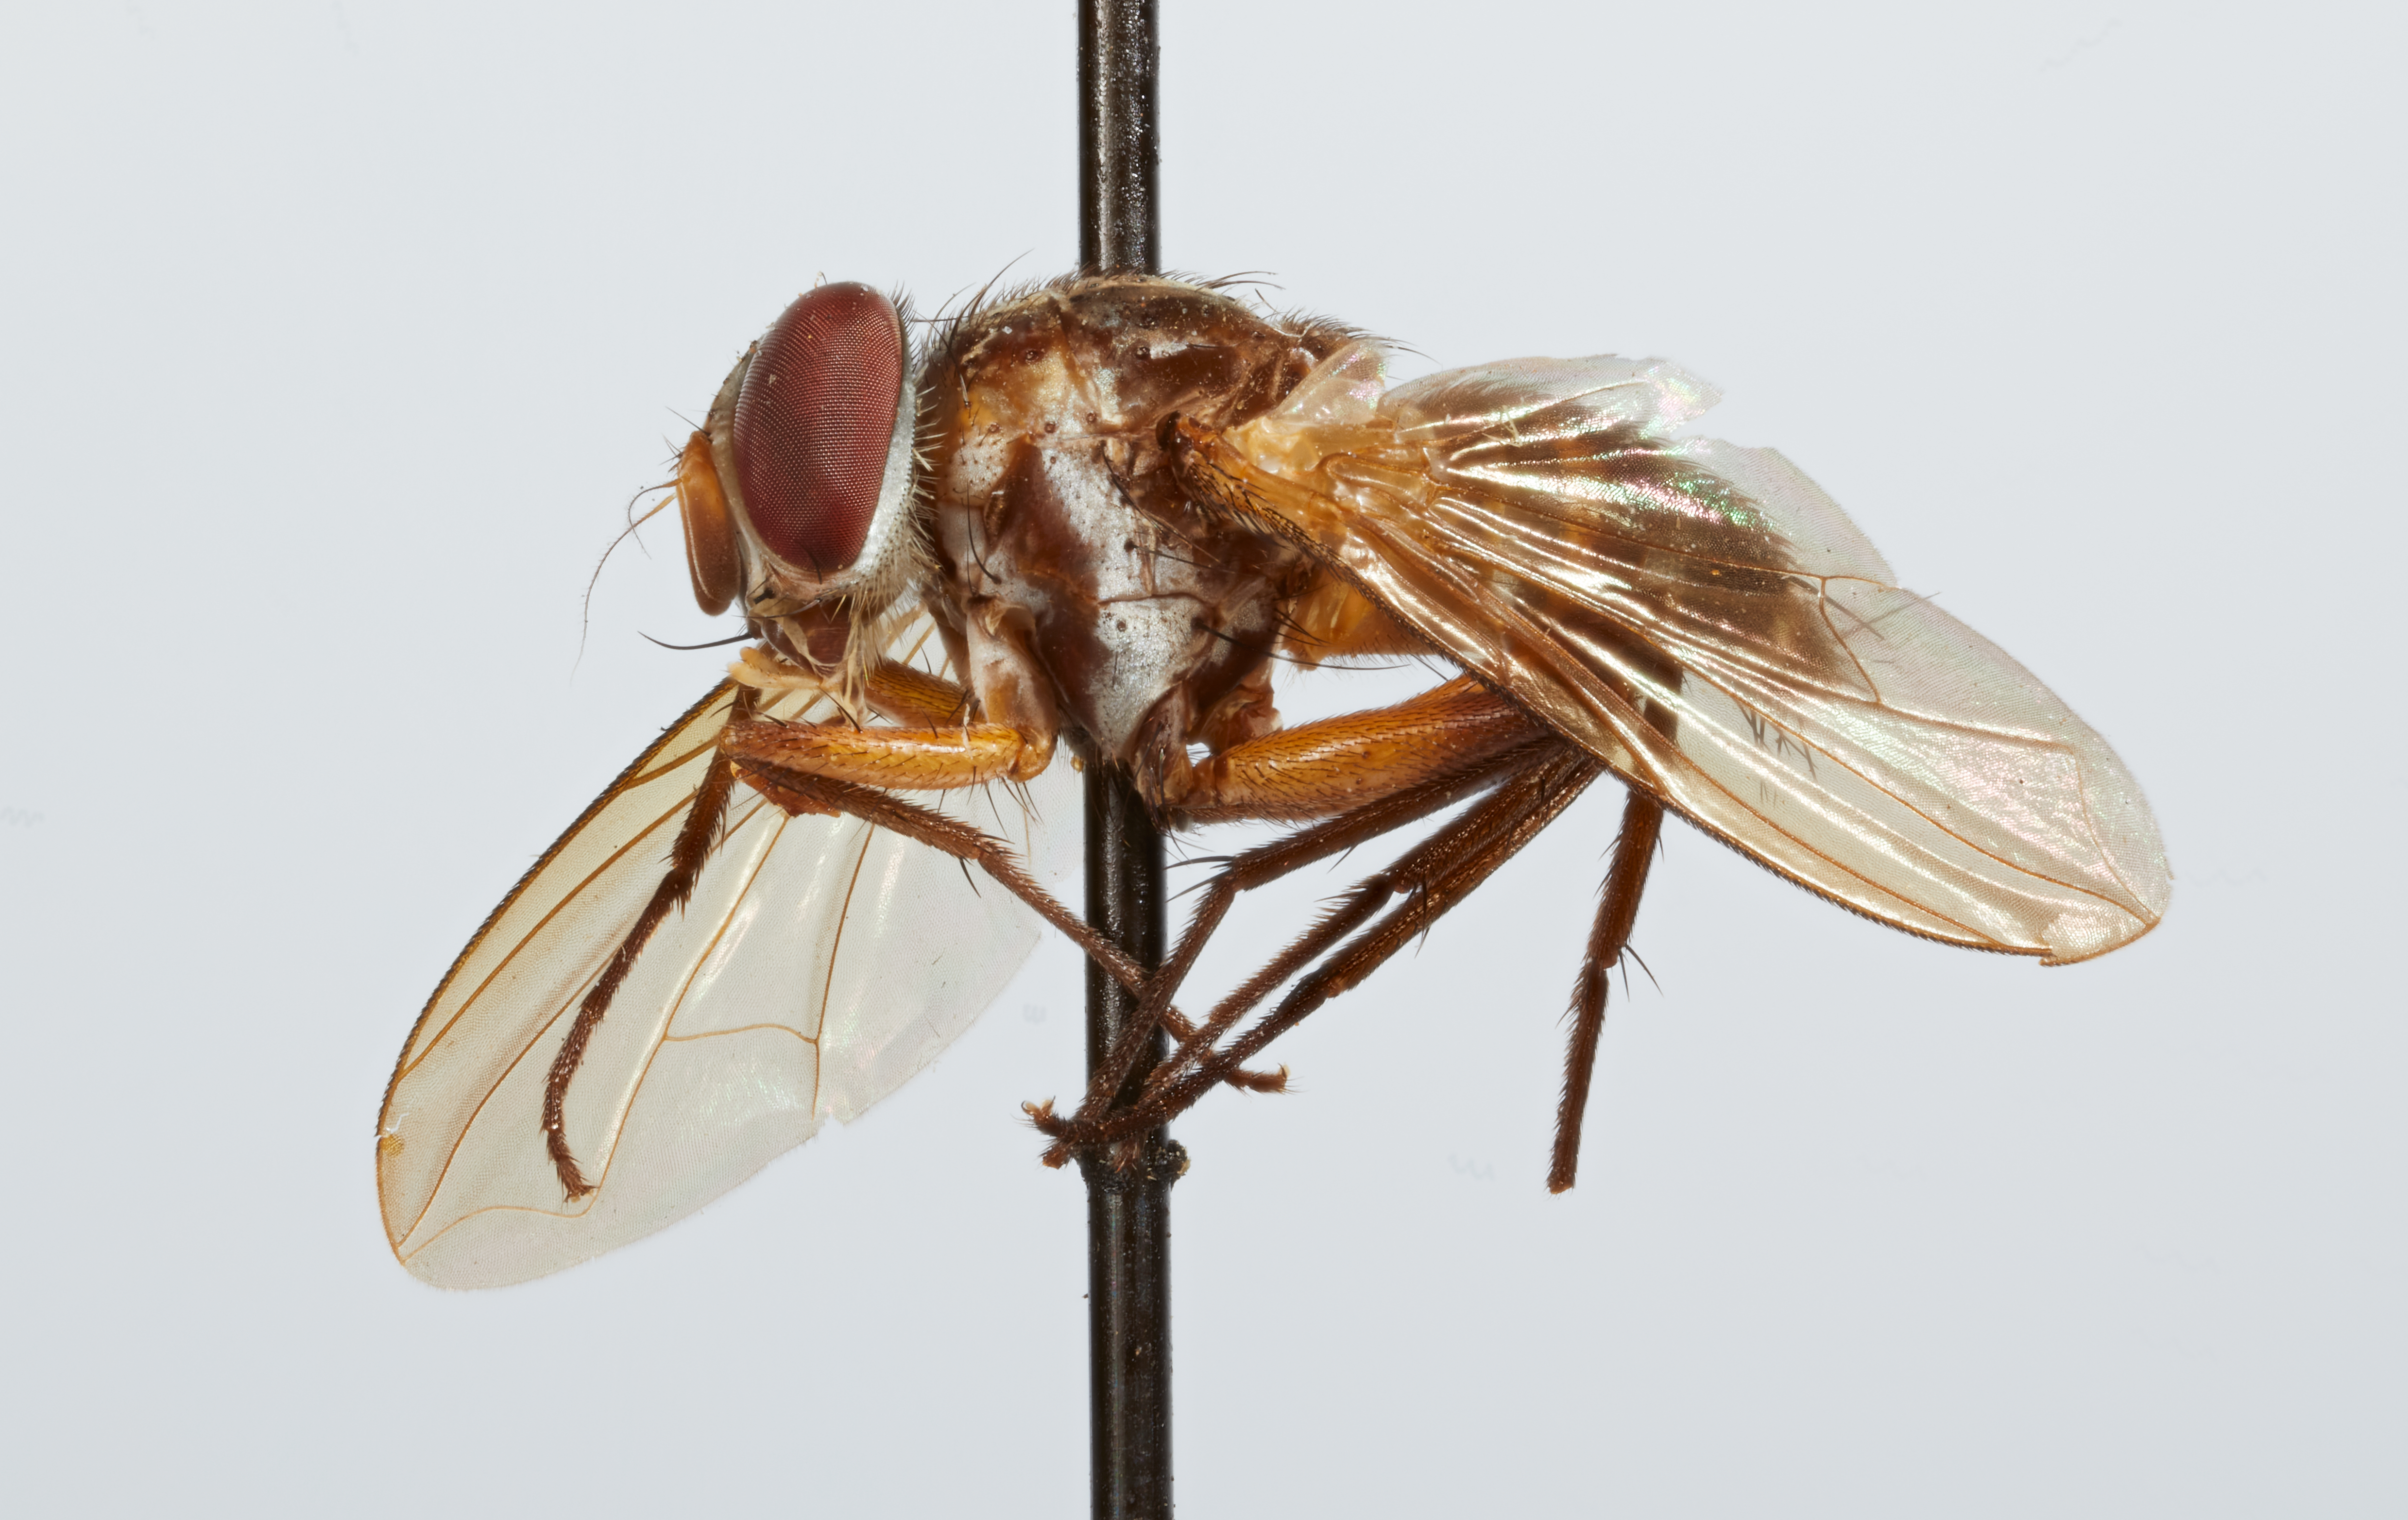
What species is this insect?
Pseudochaetona polita
